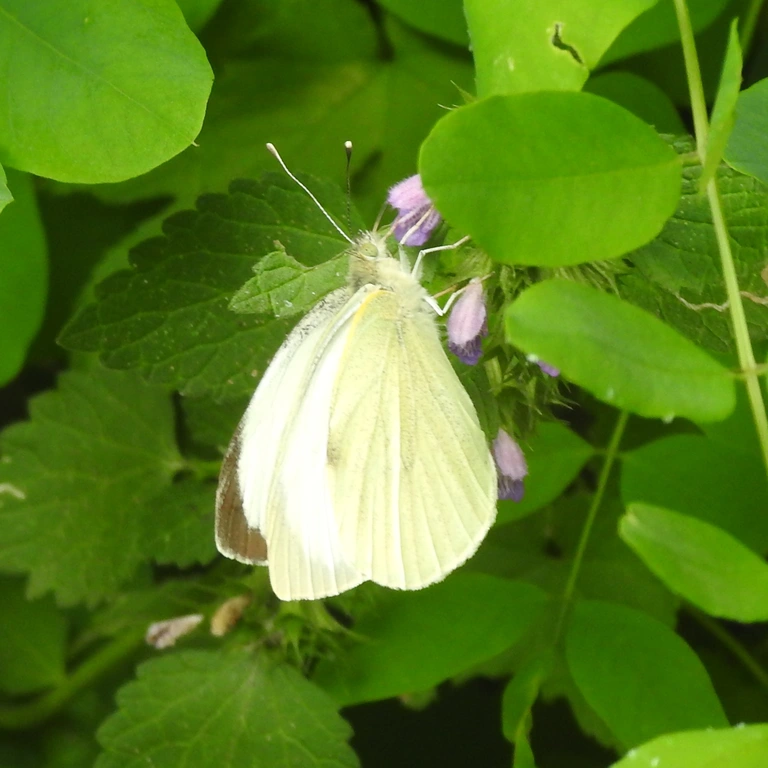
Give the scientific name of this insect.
Pieris brassicae
